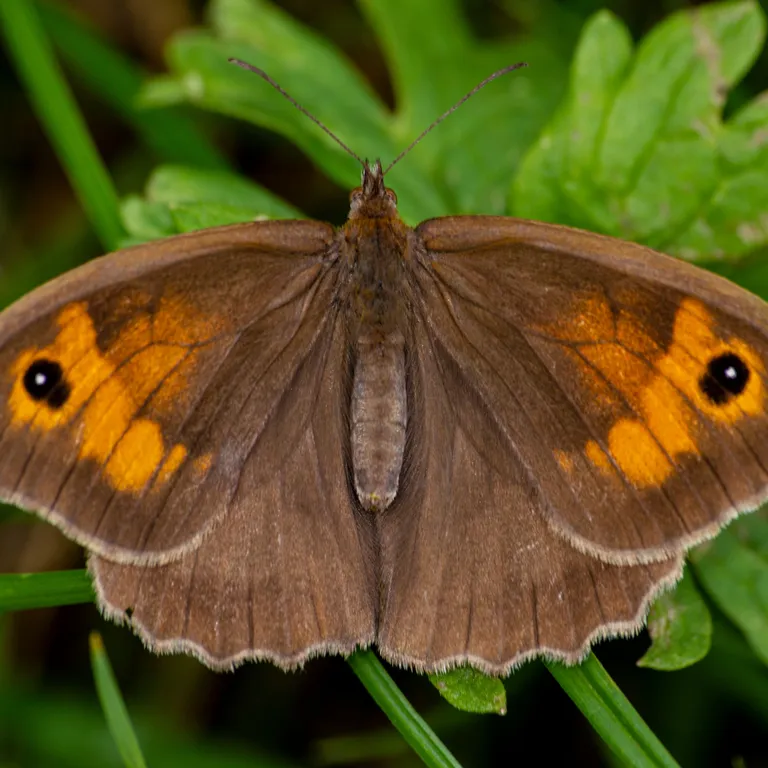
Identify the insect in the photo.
Maniola jurtina
